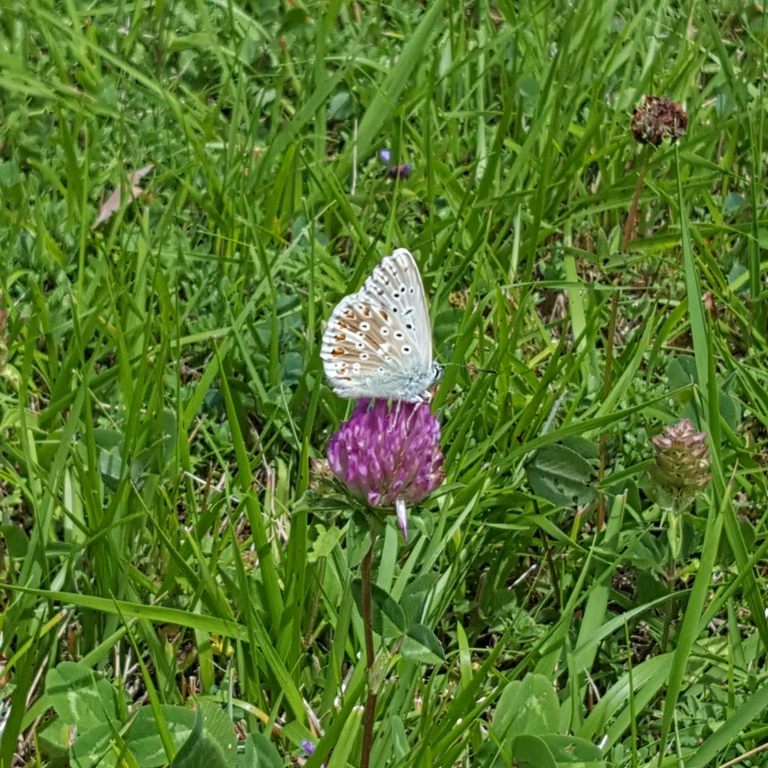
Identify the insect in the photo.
Lysandra coridon
